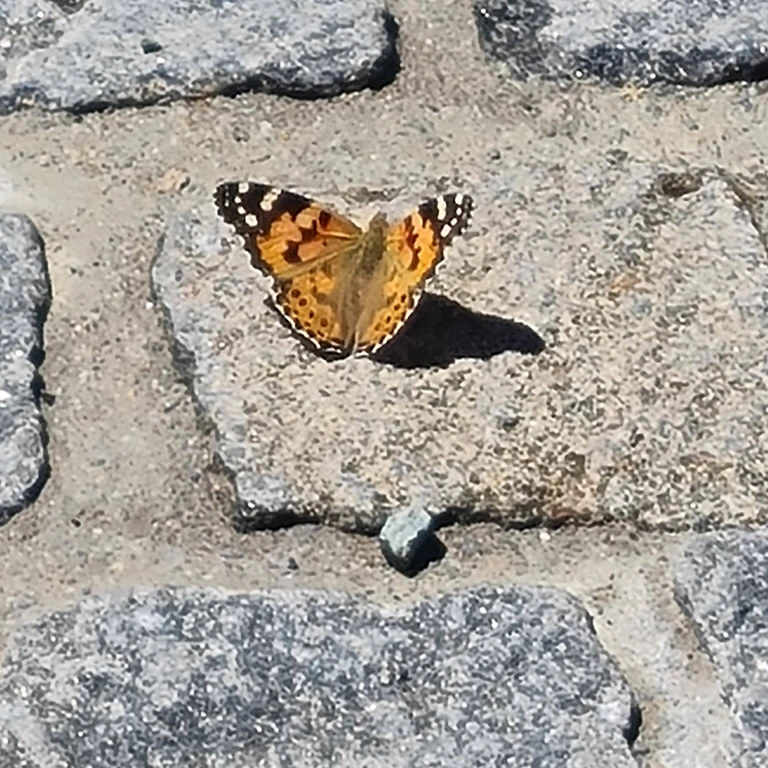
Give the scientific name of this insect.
Vanessa cardui
